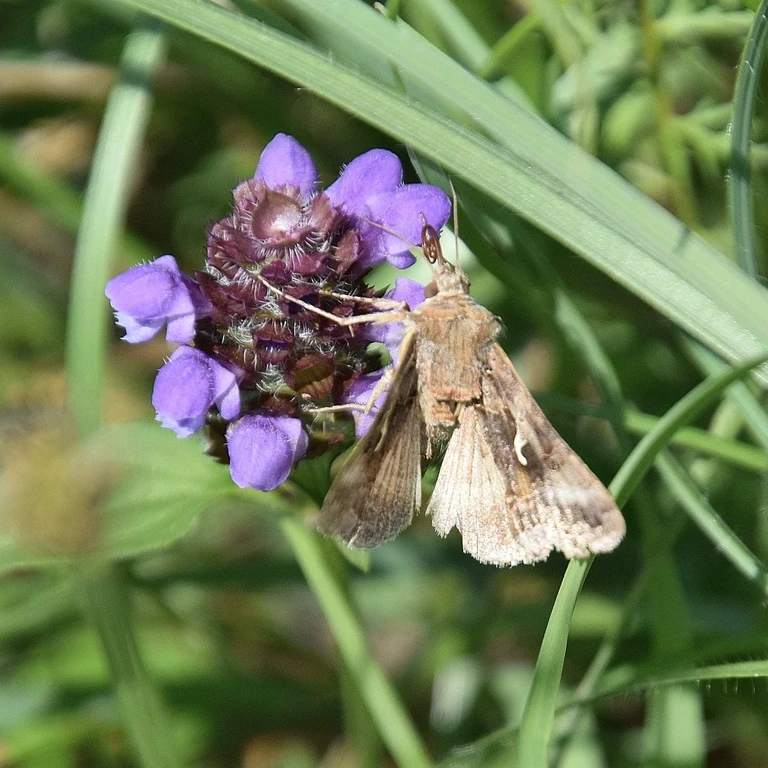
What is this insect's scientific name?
Autographa gamma
